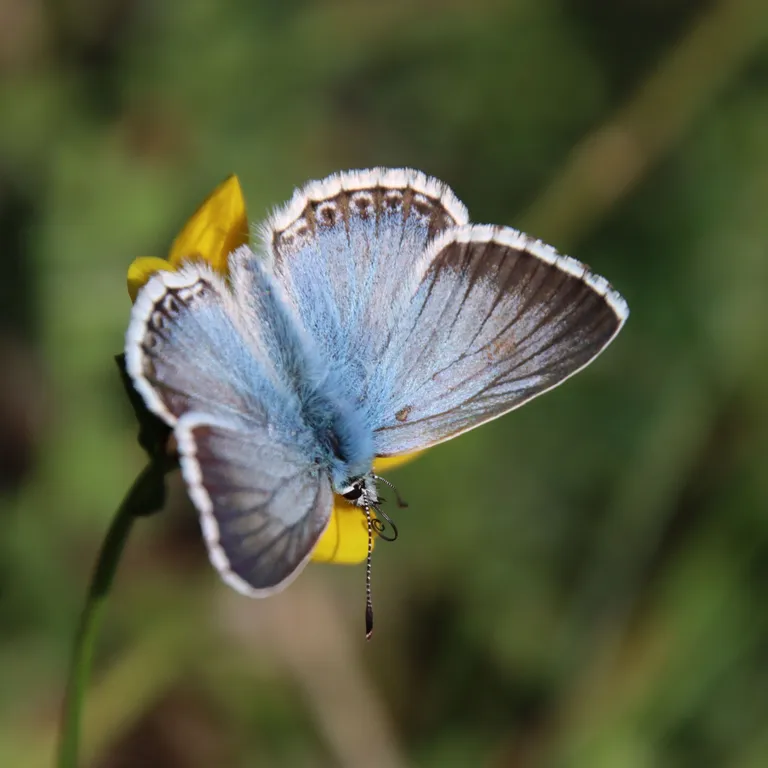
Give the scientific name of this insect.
Lysandra coridon
